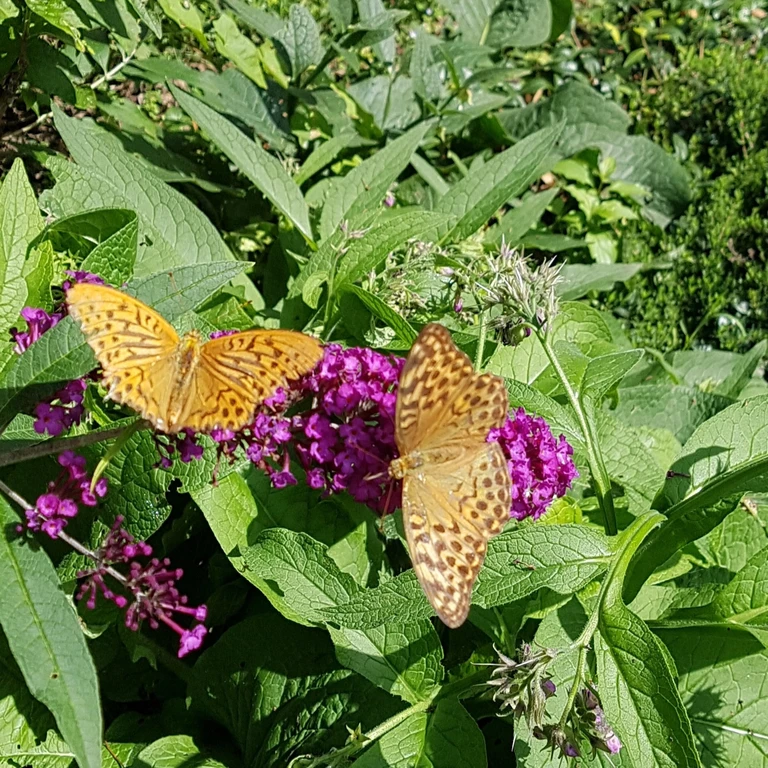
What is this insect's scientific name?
Argynnis paphia
